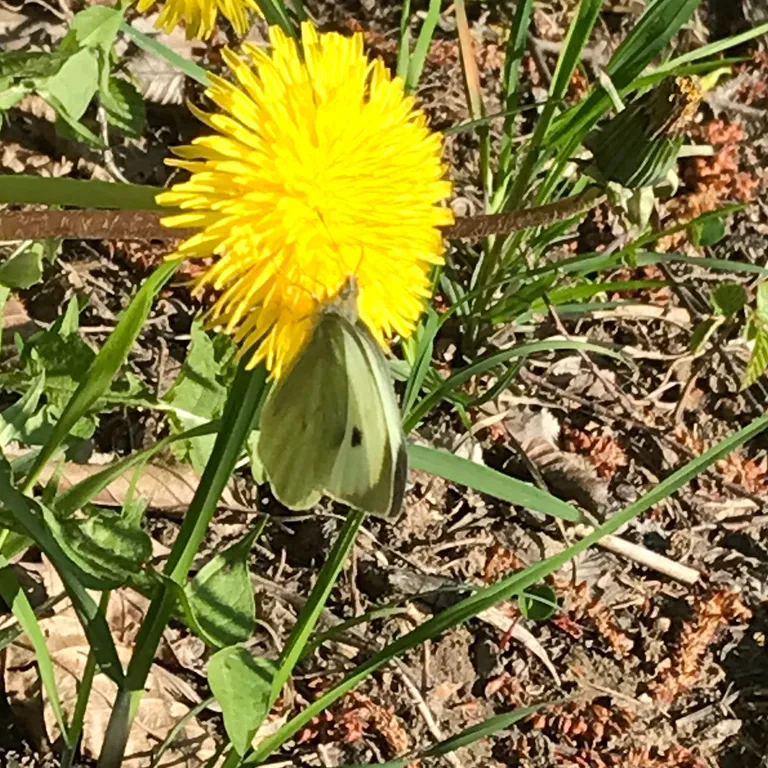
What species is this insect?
Pieris brassicae
